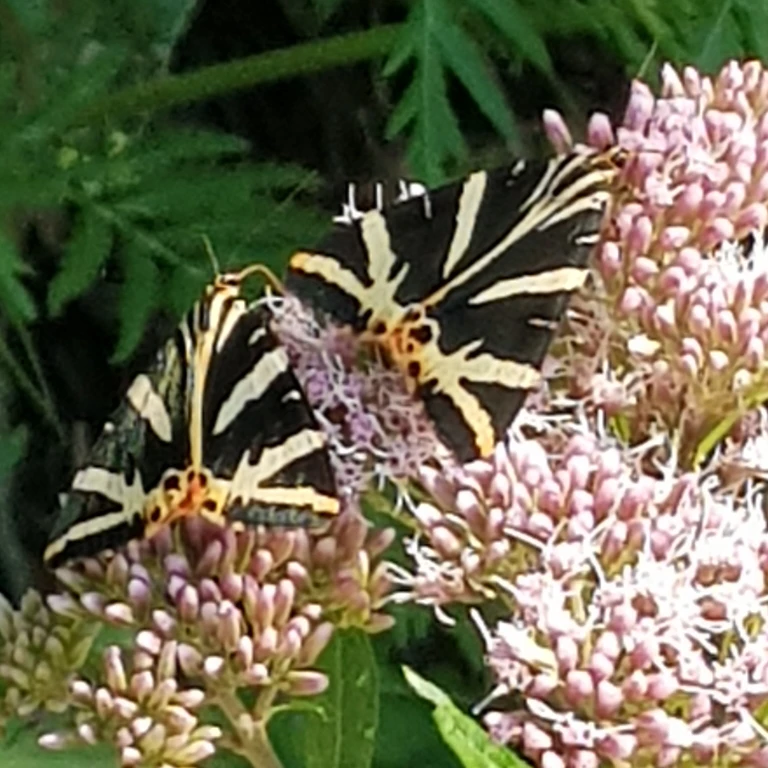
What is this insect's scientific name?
Euplagia quadripunctaria
